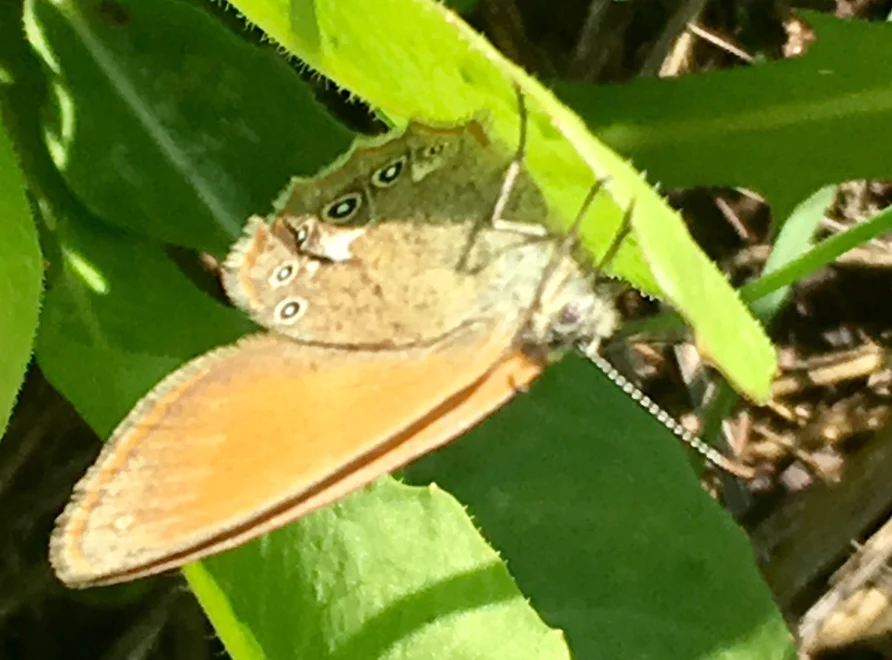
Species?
Coenonympha glycerion (also Coenonympha iphis)
